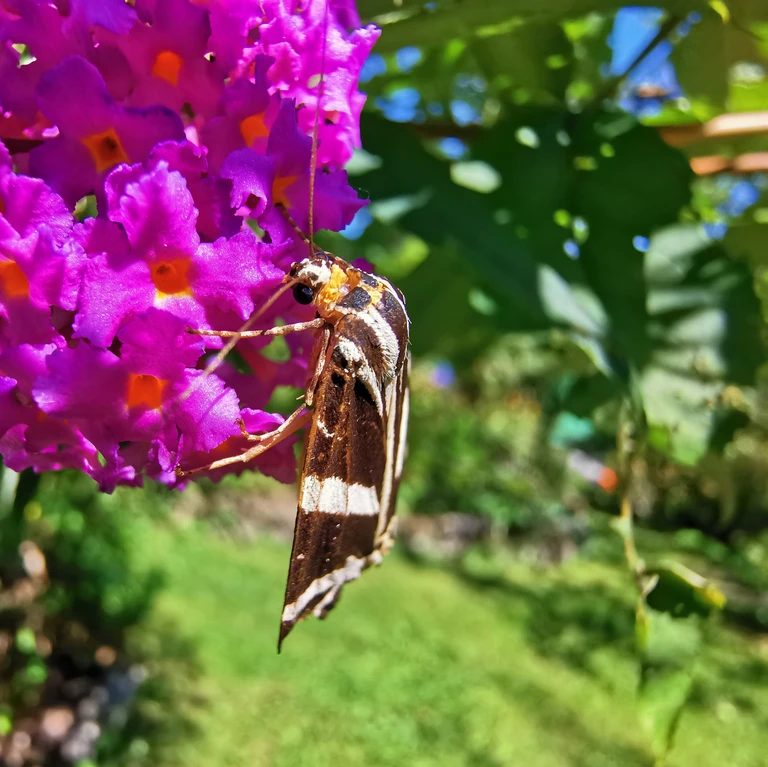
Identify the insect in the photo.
Euplagia quadripunctaria
